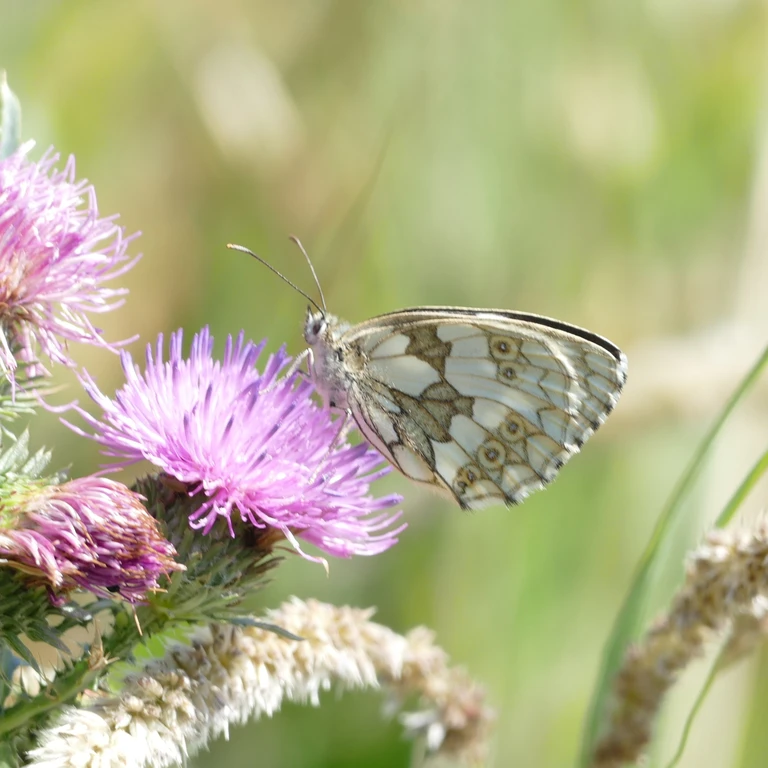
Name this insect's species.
Melanargia galathea
